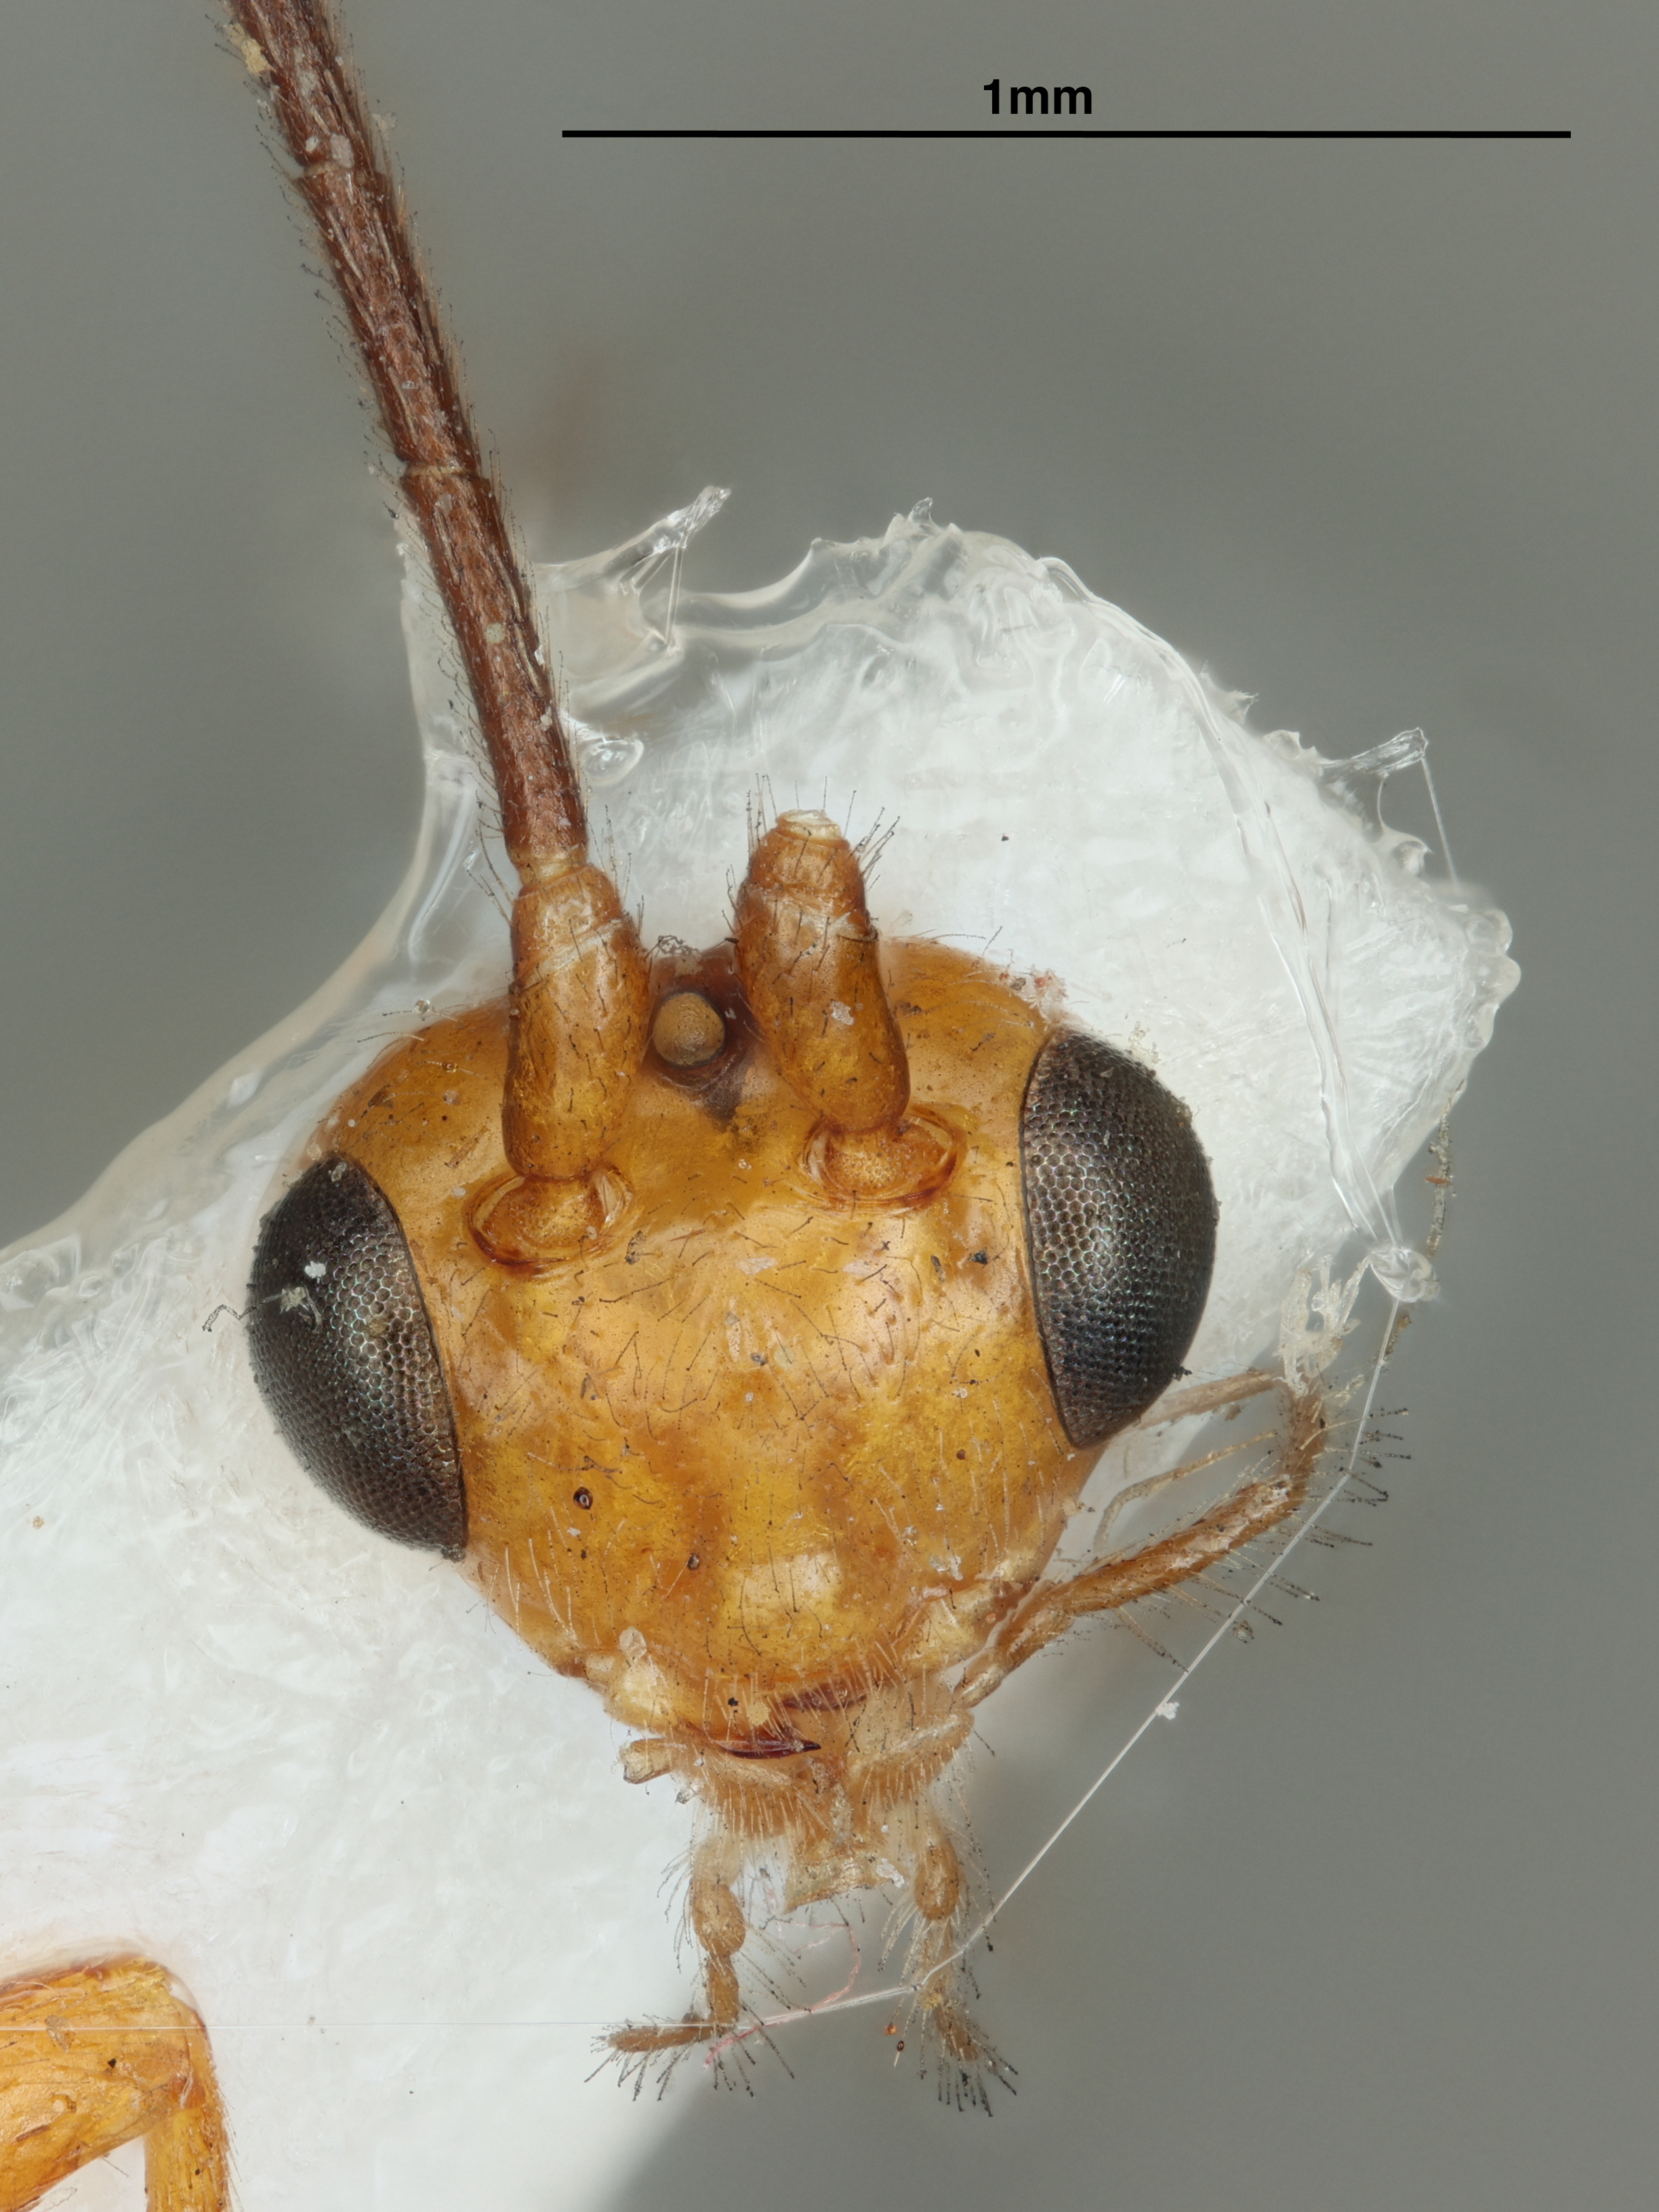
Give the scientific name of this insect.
Macrocentrus fuscipennis
